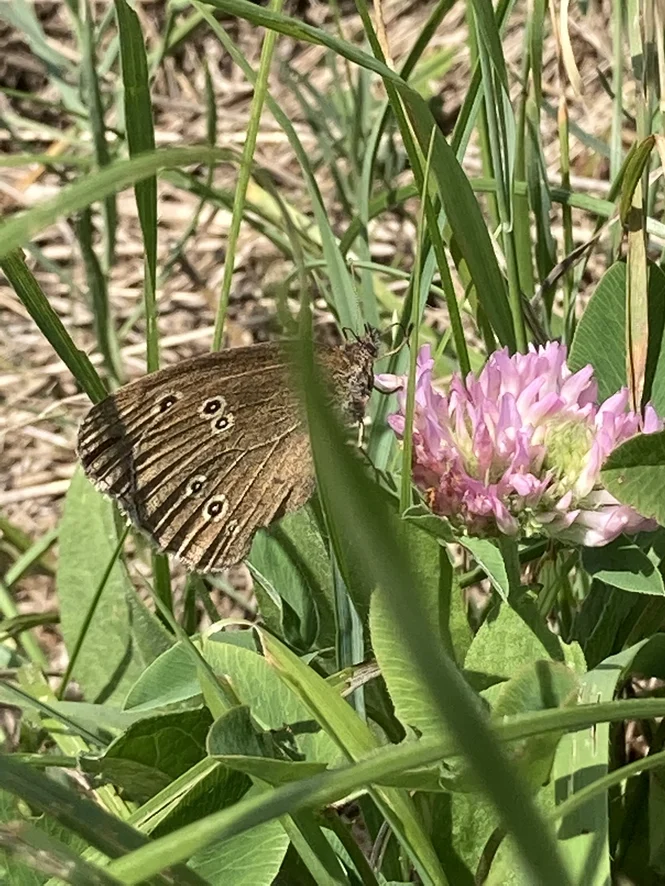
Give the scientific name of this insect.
Aphantopus hyperantus
